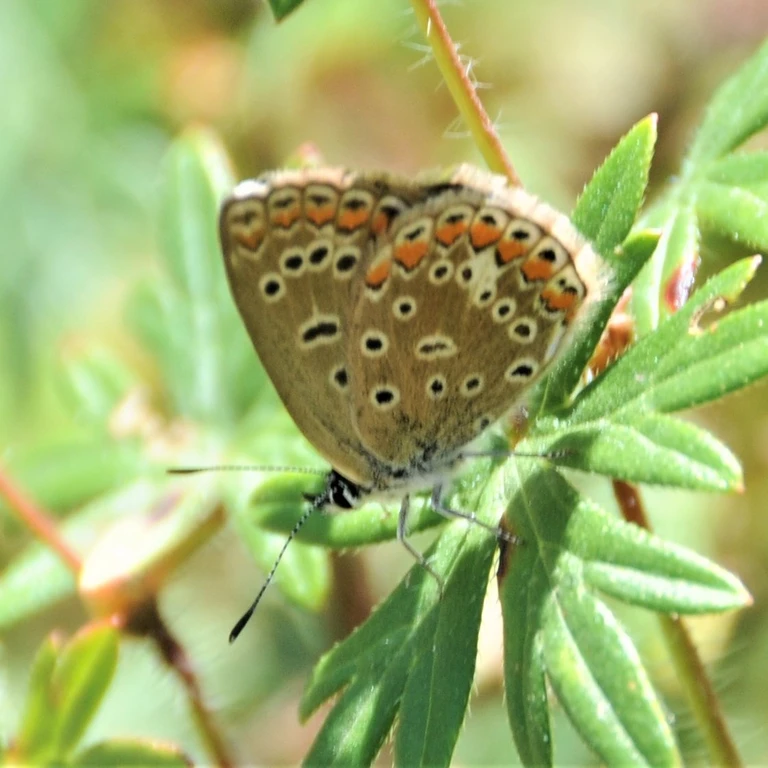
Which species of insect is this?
Polyommatus icarus
